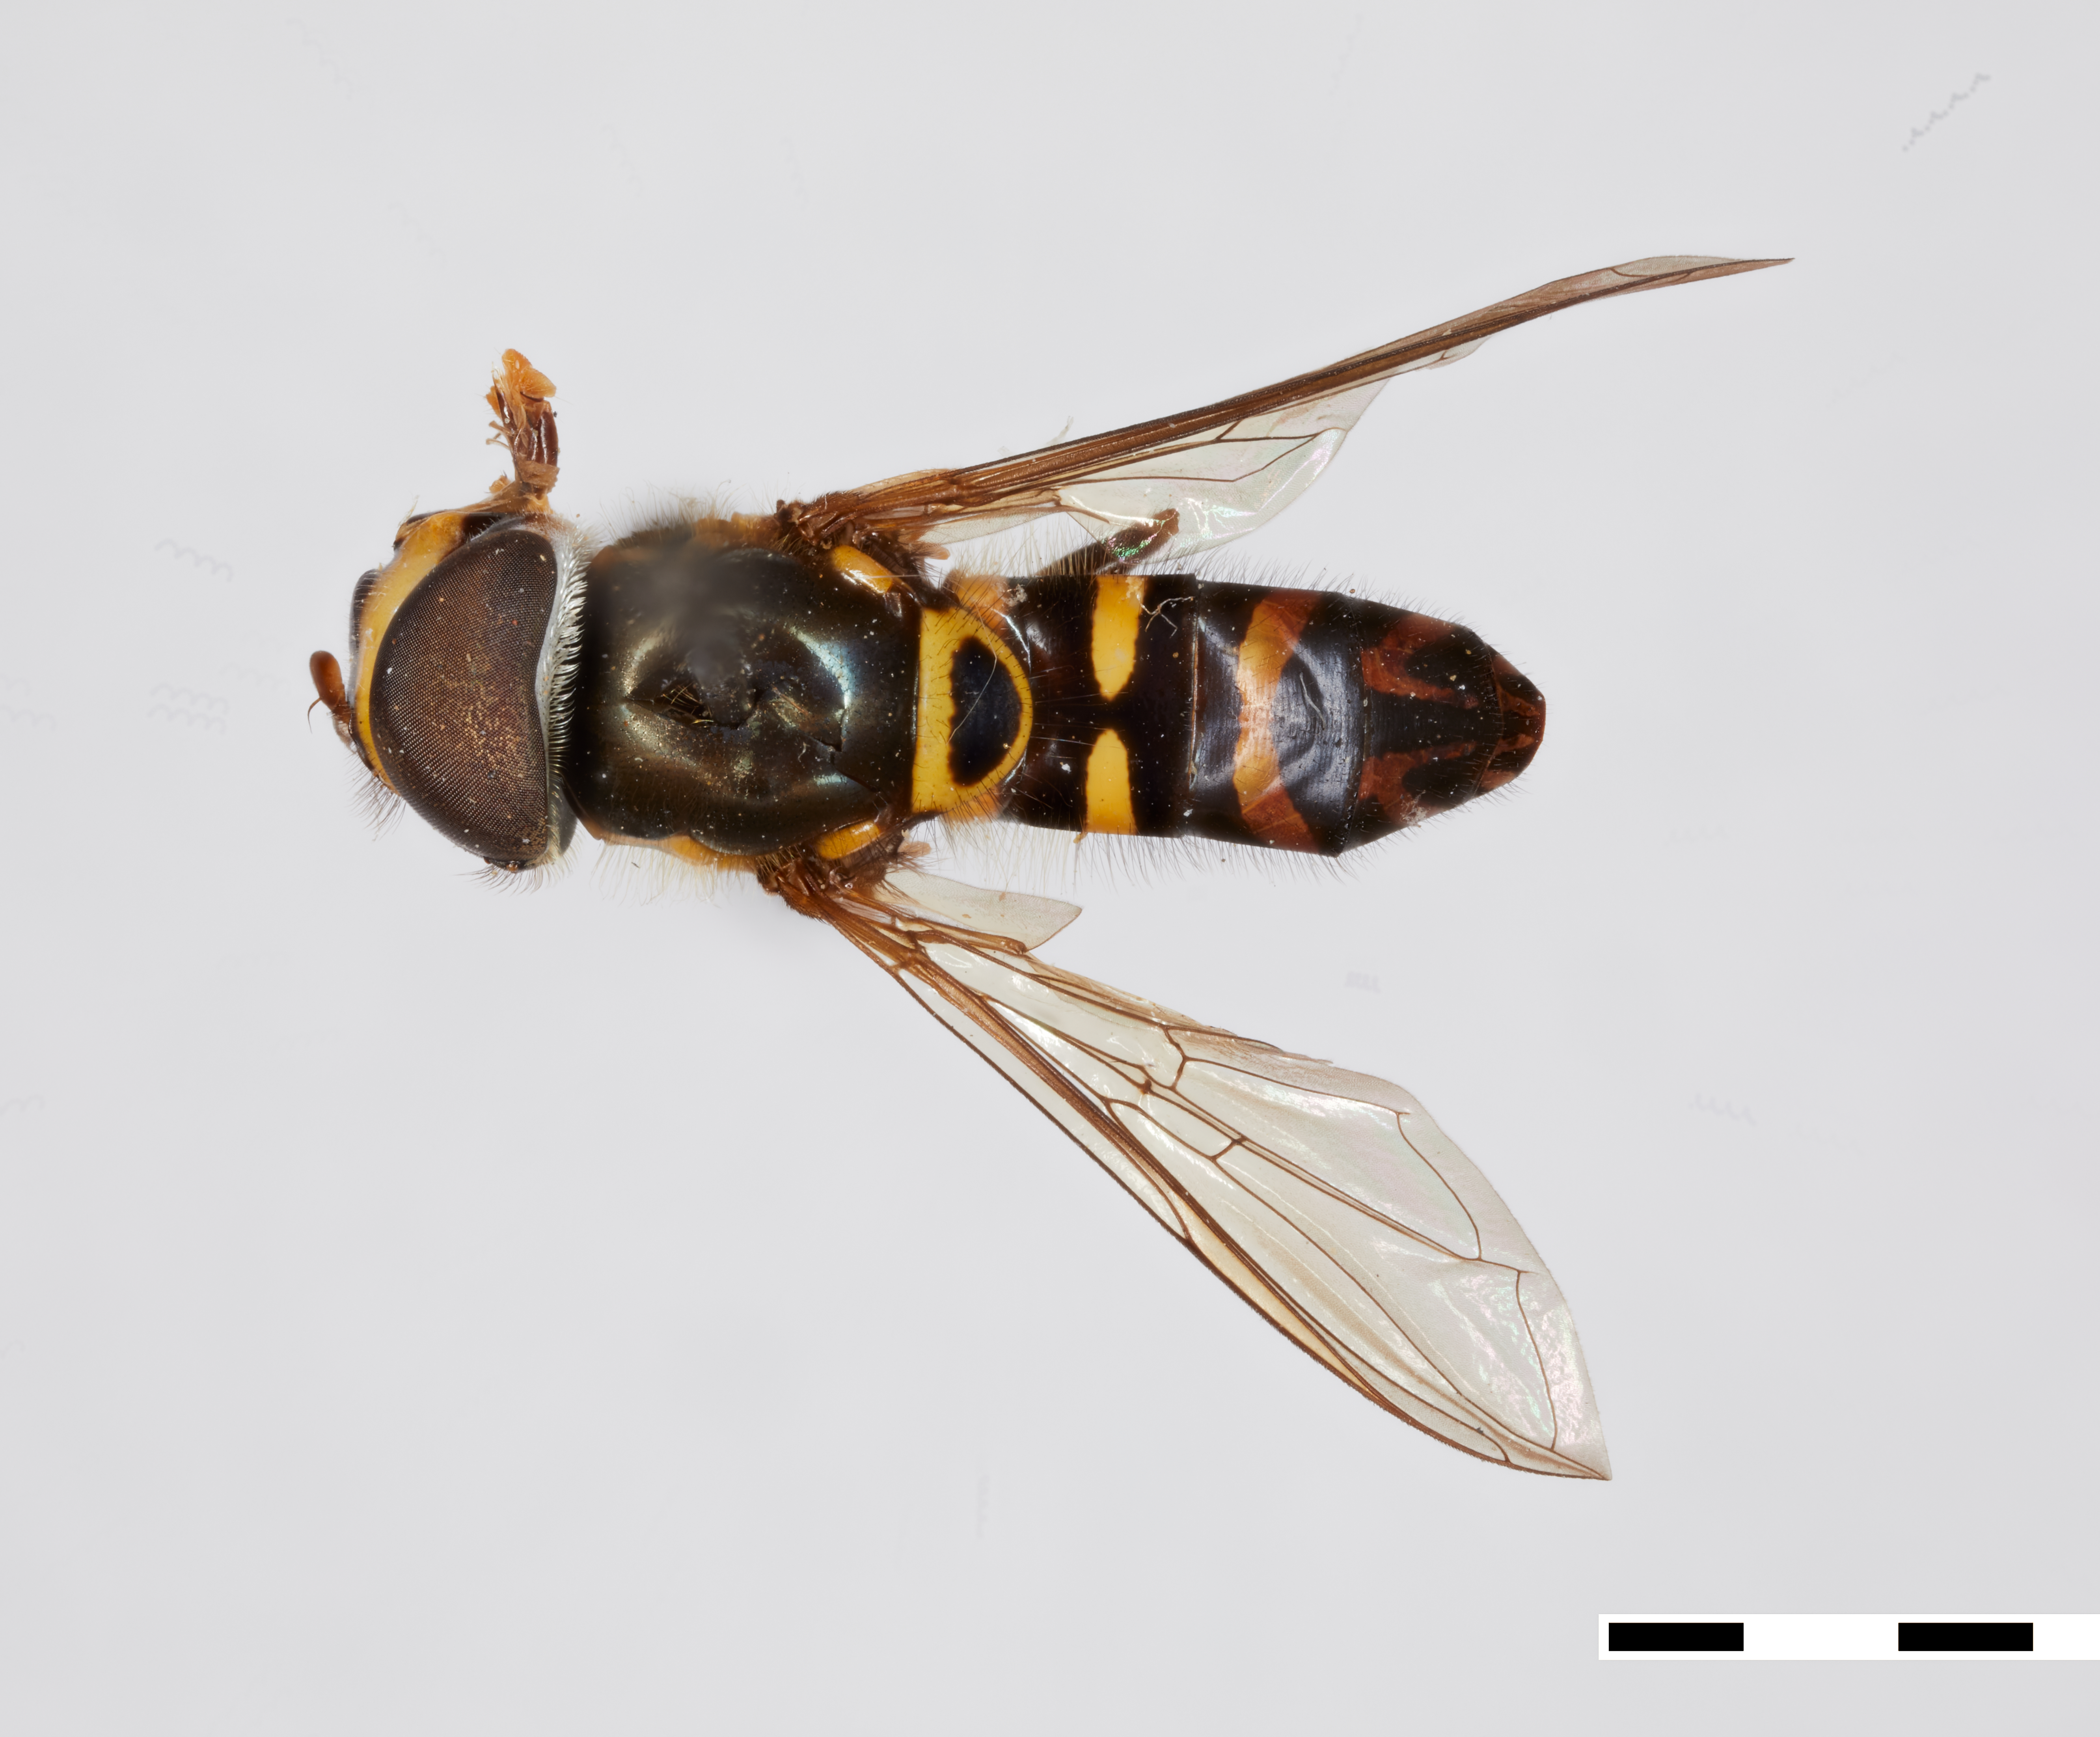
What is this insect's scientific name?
Allograpta insularis
